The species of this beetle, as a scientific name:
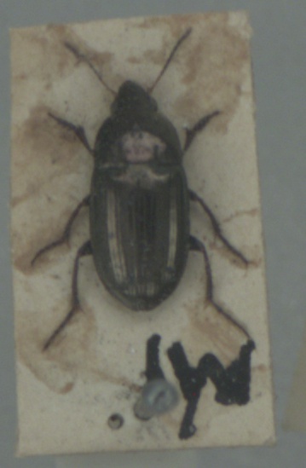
Amara aenea
